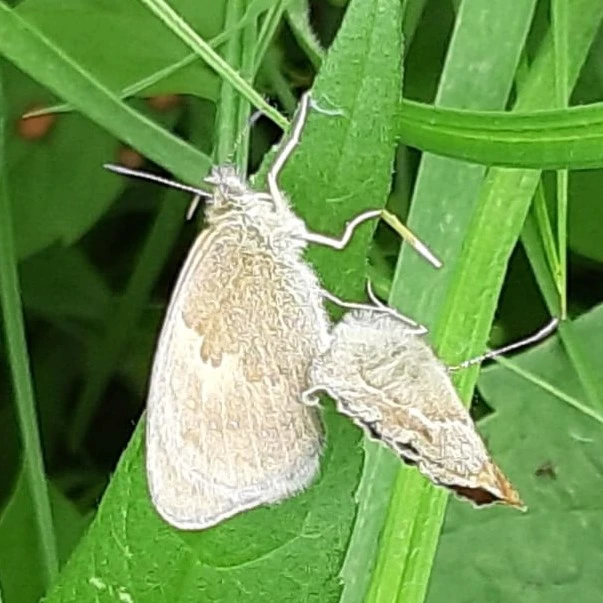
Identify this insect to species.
Coenonympha pamphilus
